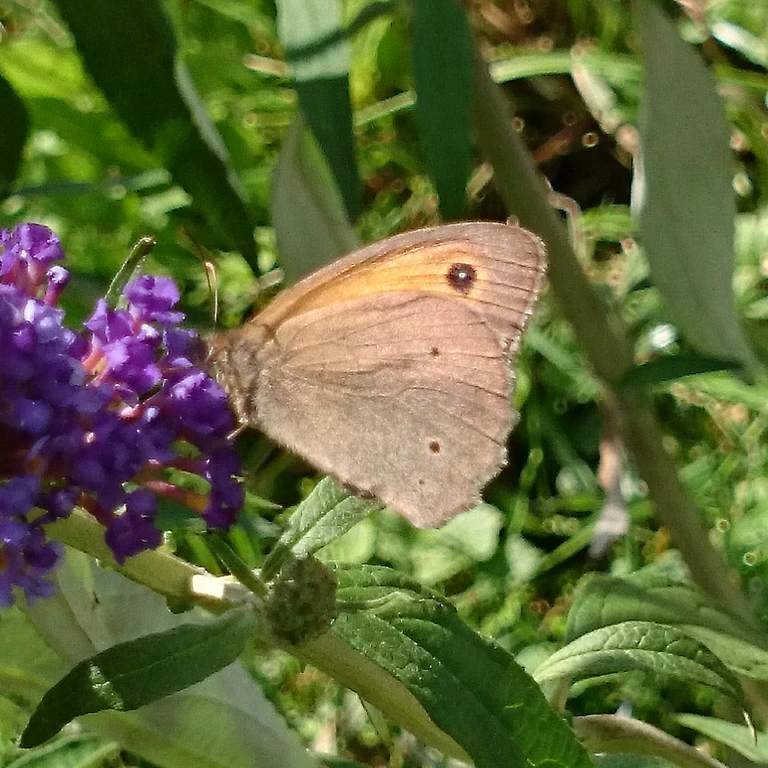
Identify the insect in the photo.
Maniola jurtina
